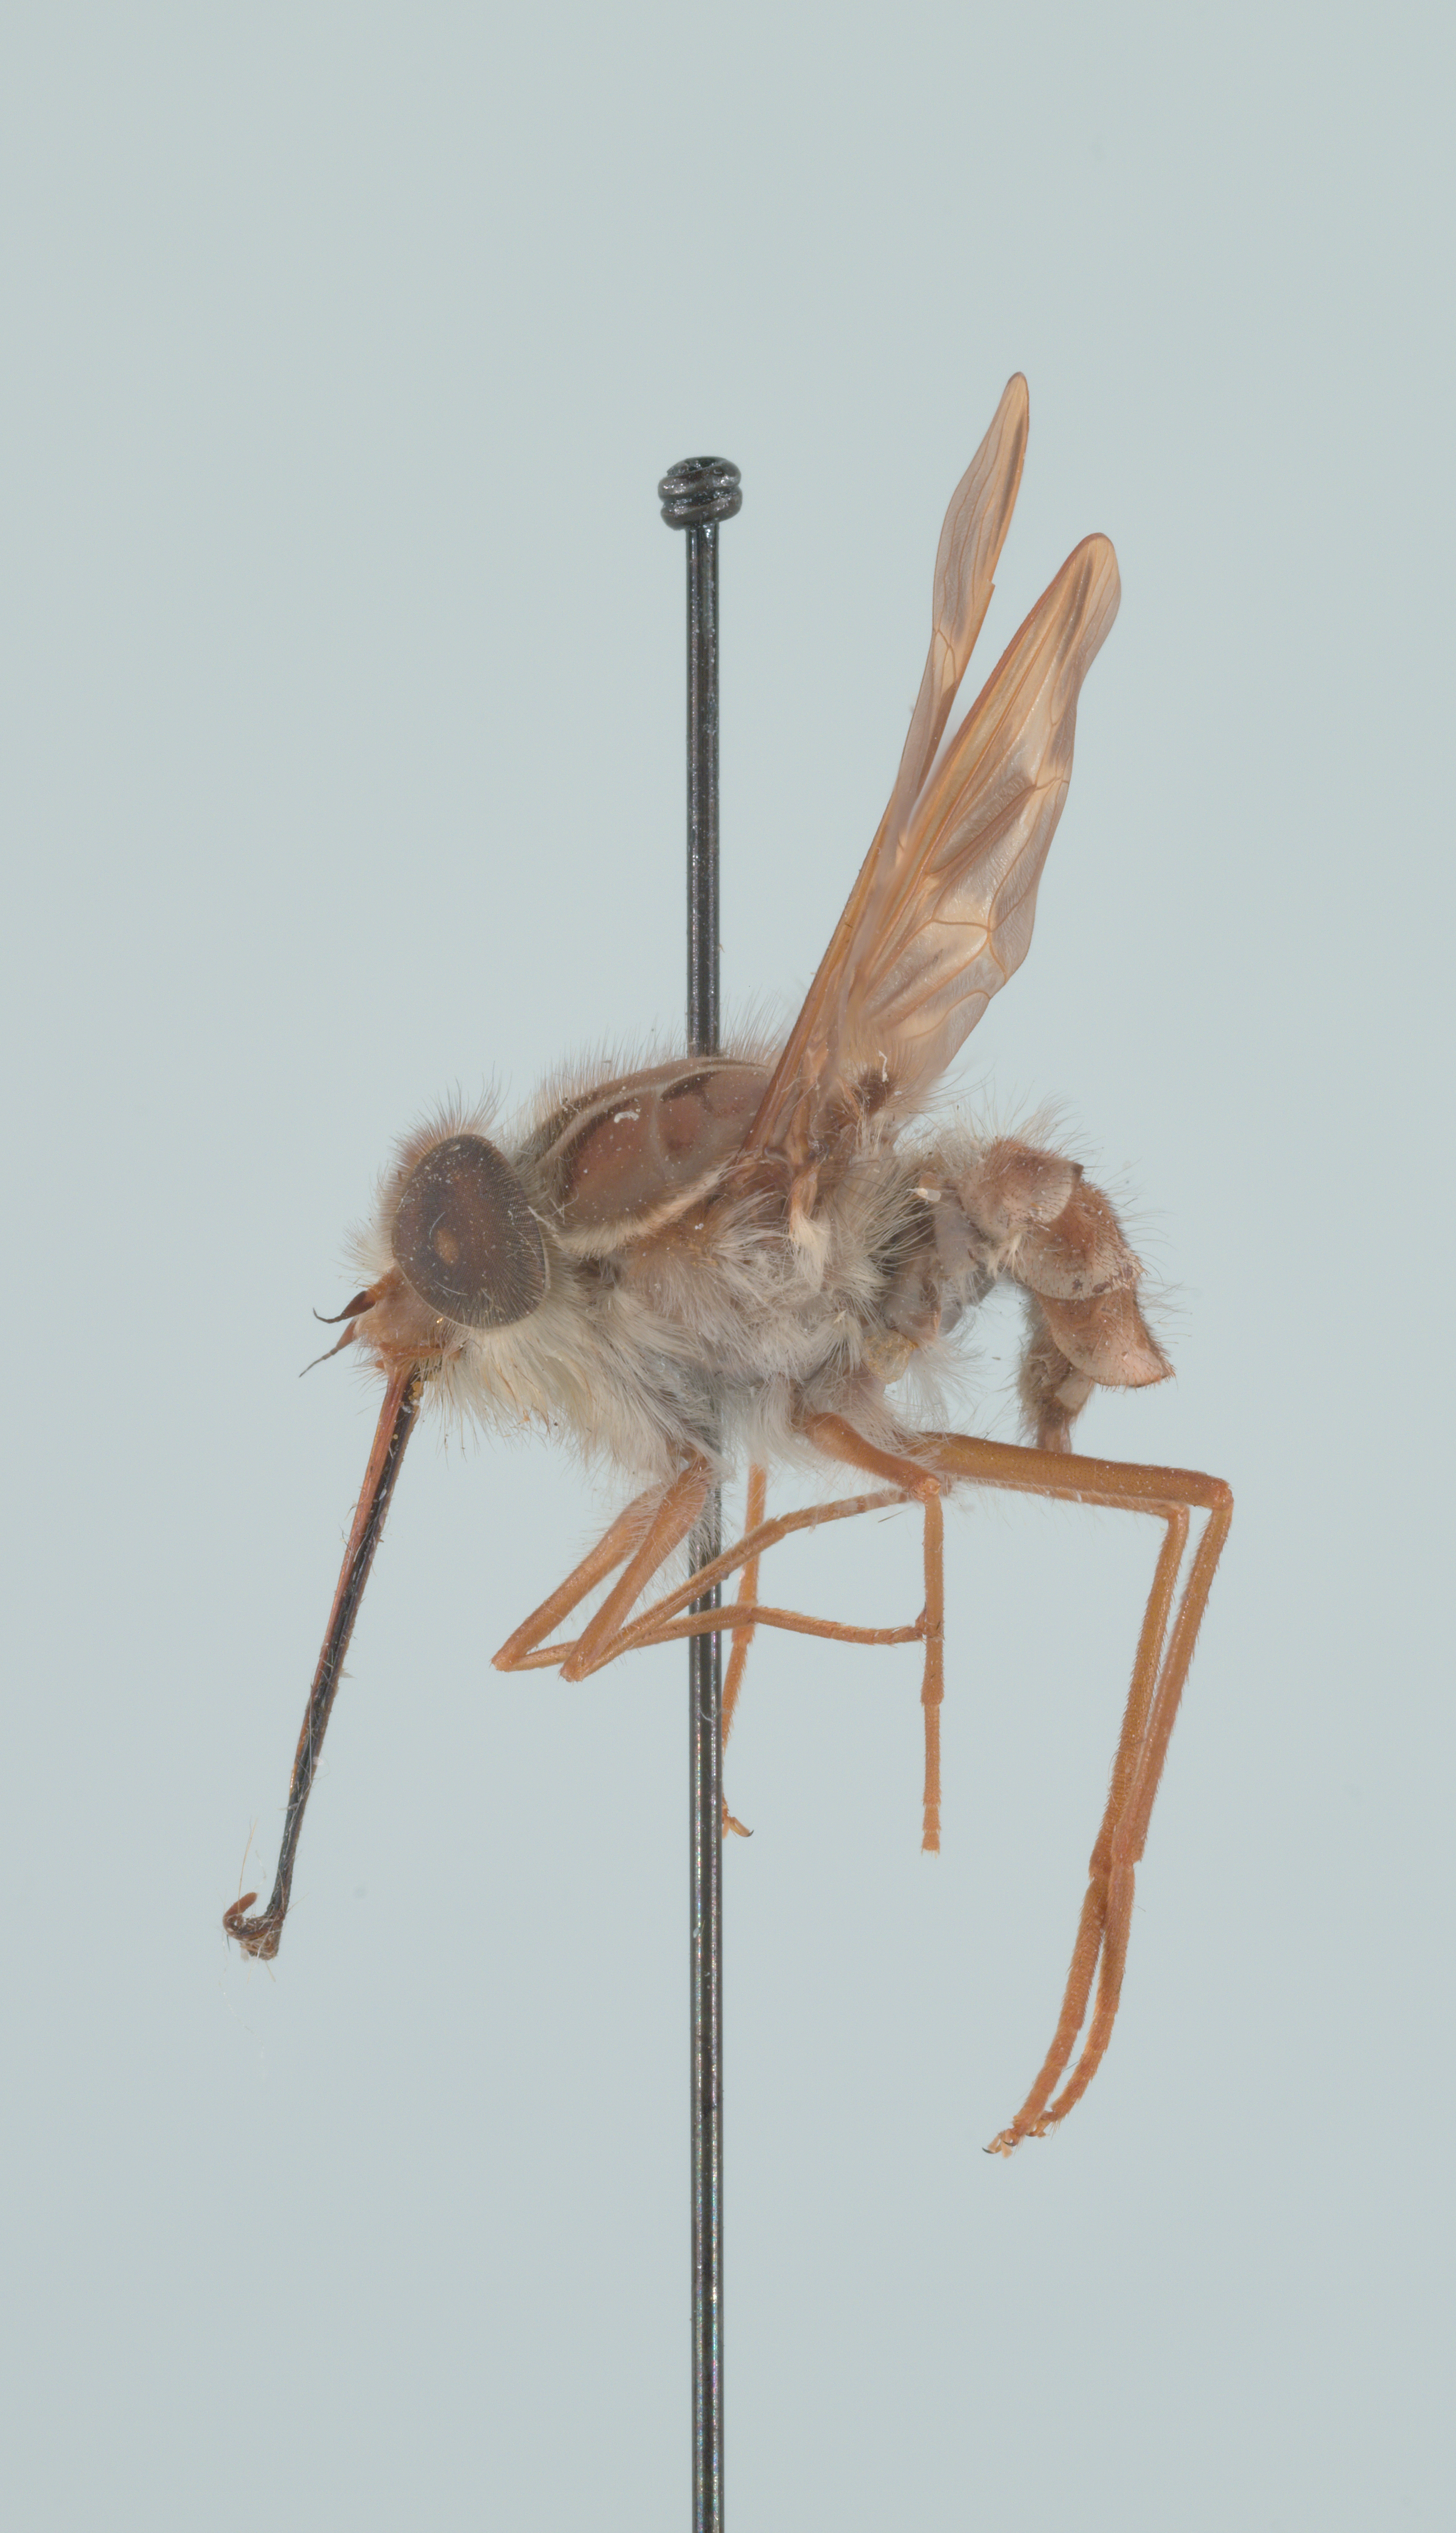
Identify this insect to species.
Hirmoneura nubipennis (also Trichophthalma nubipennis)
